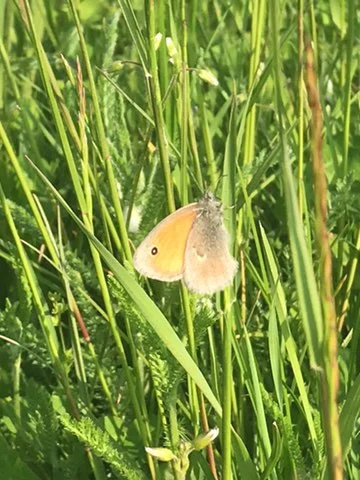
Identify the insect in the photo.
Coenonympha pamphilus
